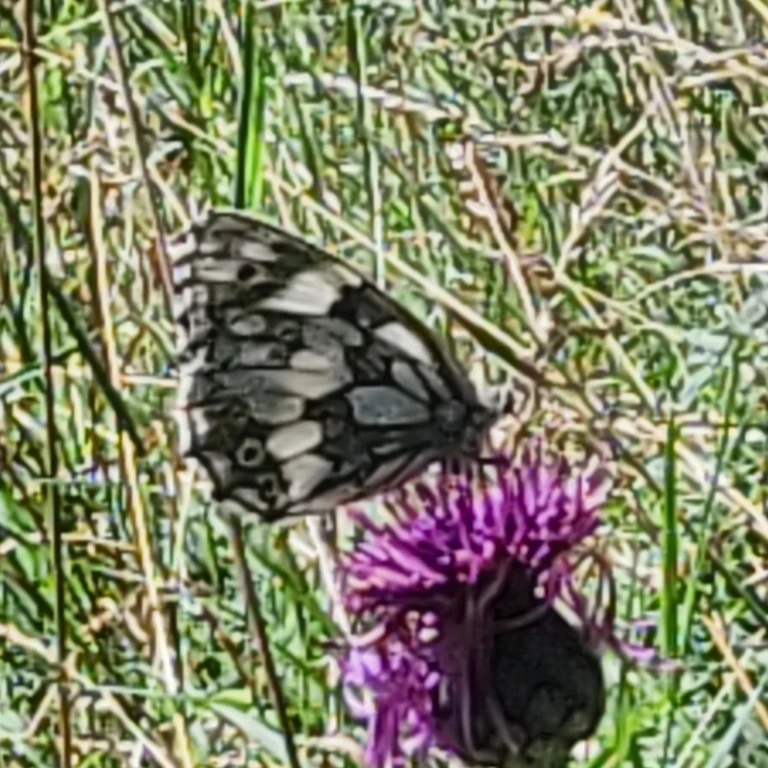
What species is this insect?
Melanargia galathea
